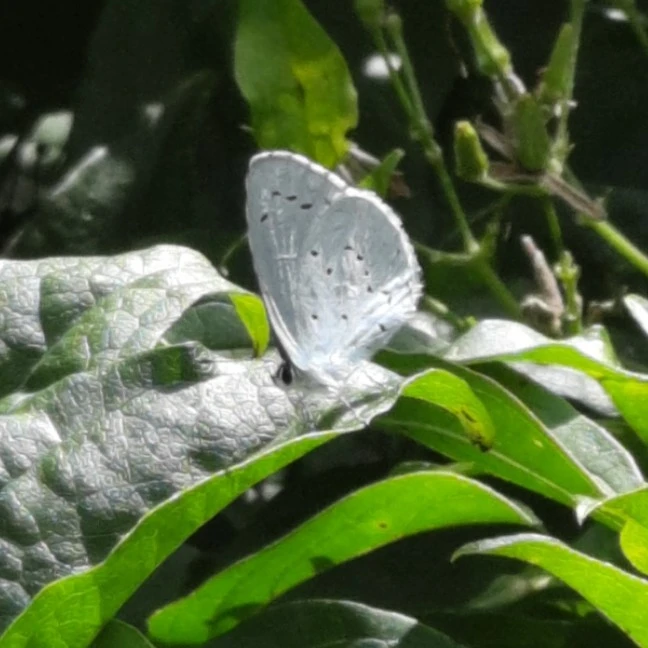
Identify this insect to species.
Celastrina argiolus
